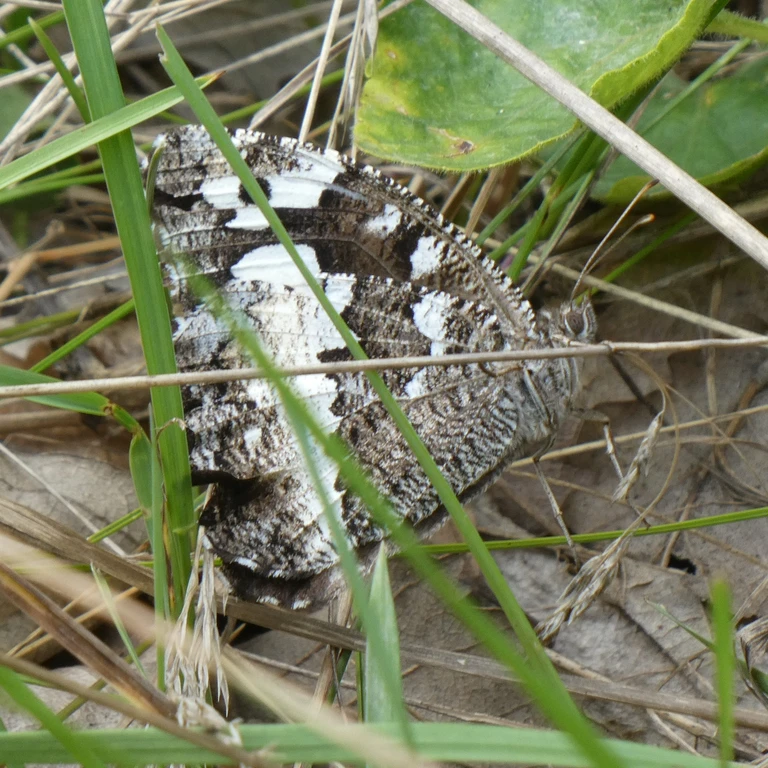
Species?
Brintesia circe
